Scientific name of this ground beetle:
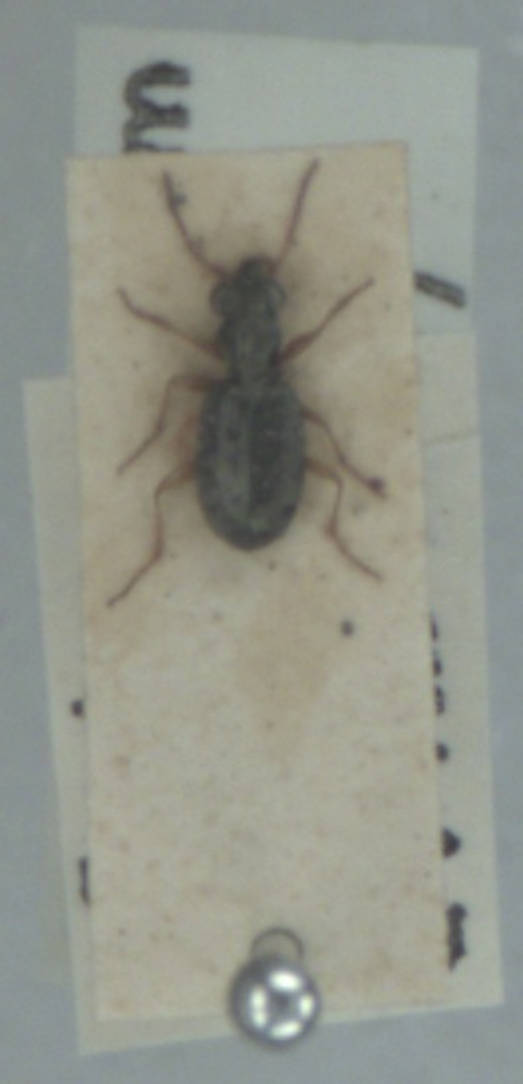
Asaphidion curtum
